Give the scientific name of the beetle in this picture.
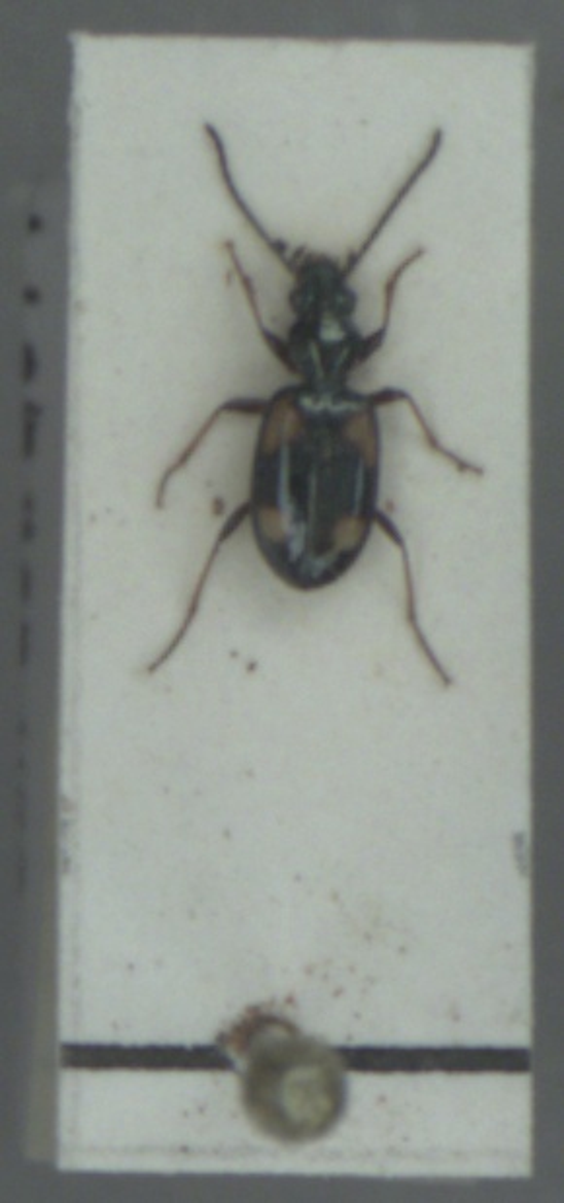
Bembidion illigeri
